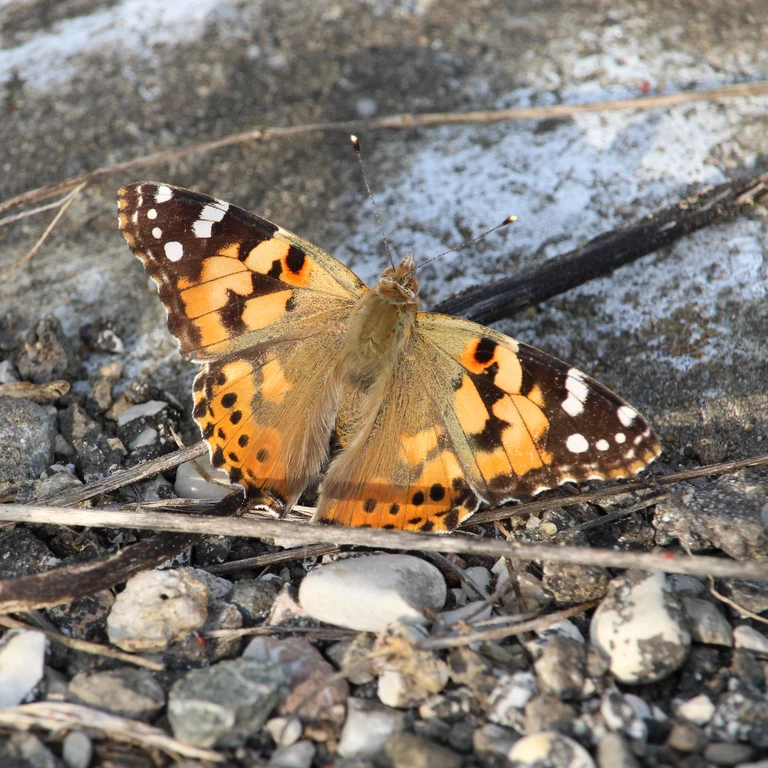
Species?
Vanessa cardui
